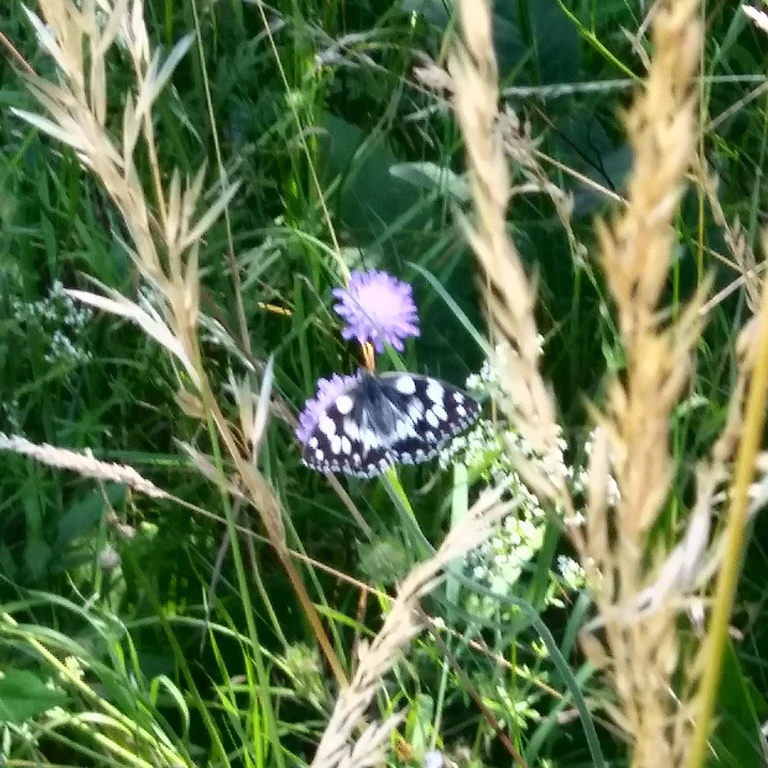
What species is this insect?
Melanargia galathea
